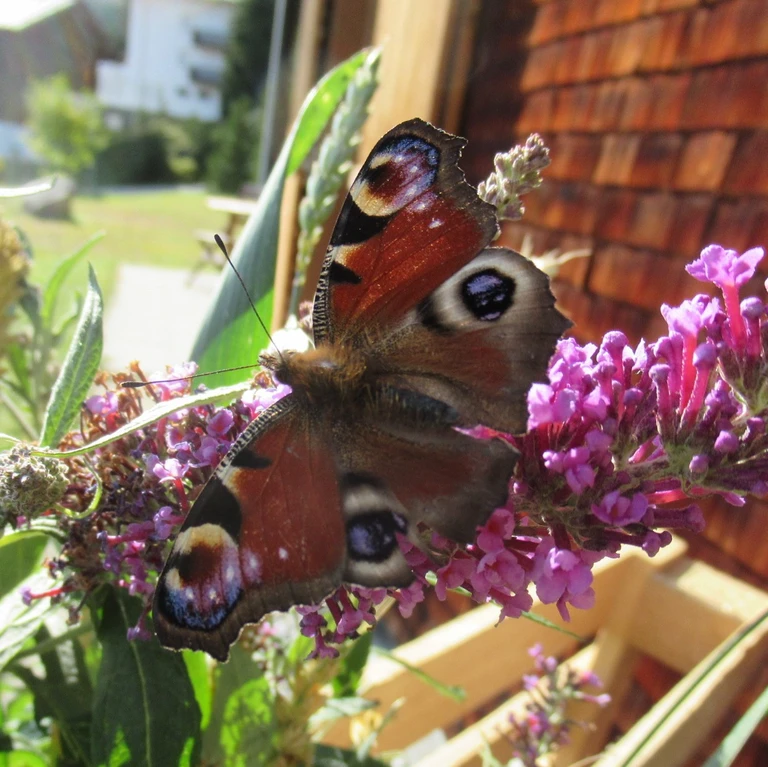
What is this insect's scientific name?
Aglais io
